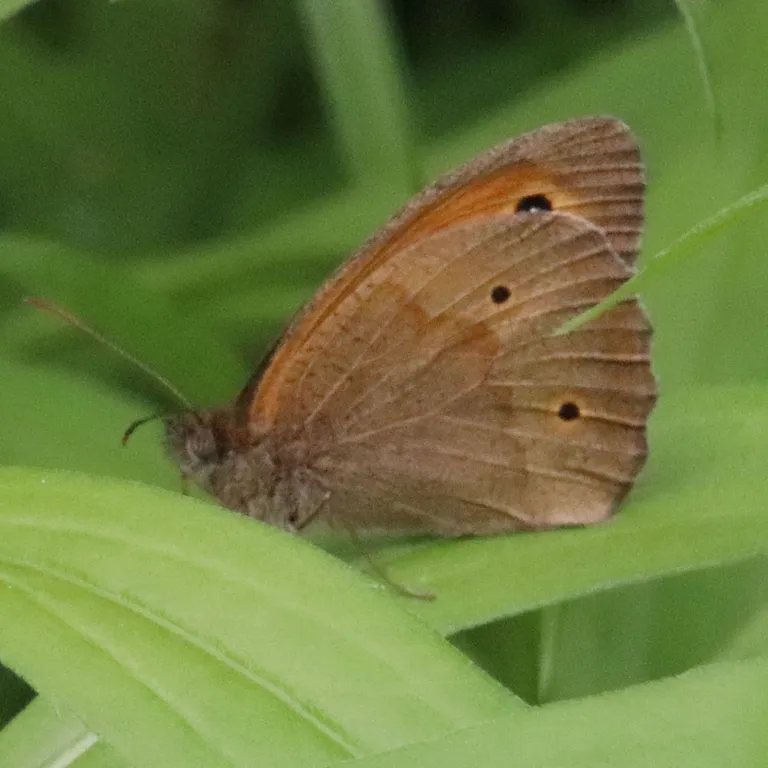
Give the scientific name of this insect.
Maniola jurtina
